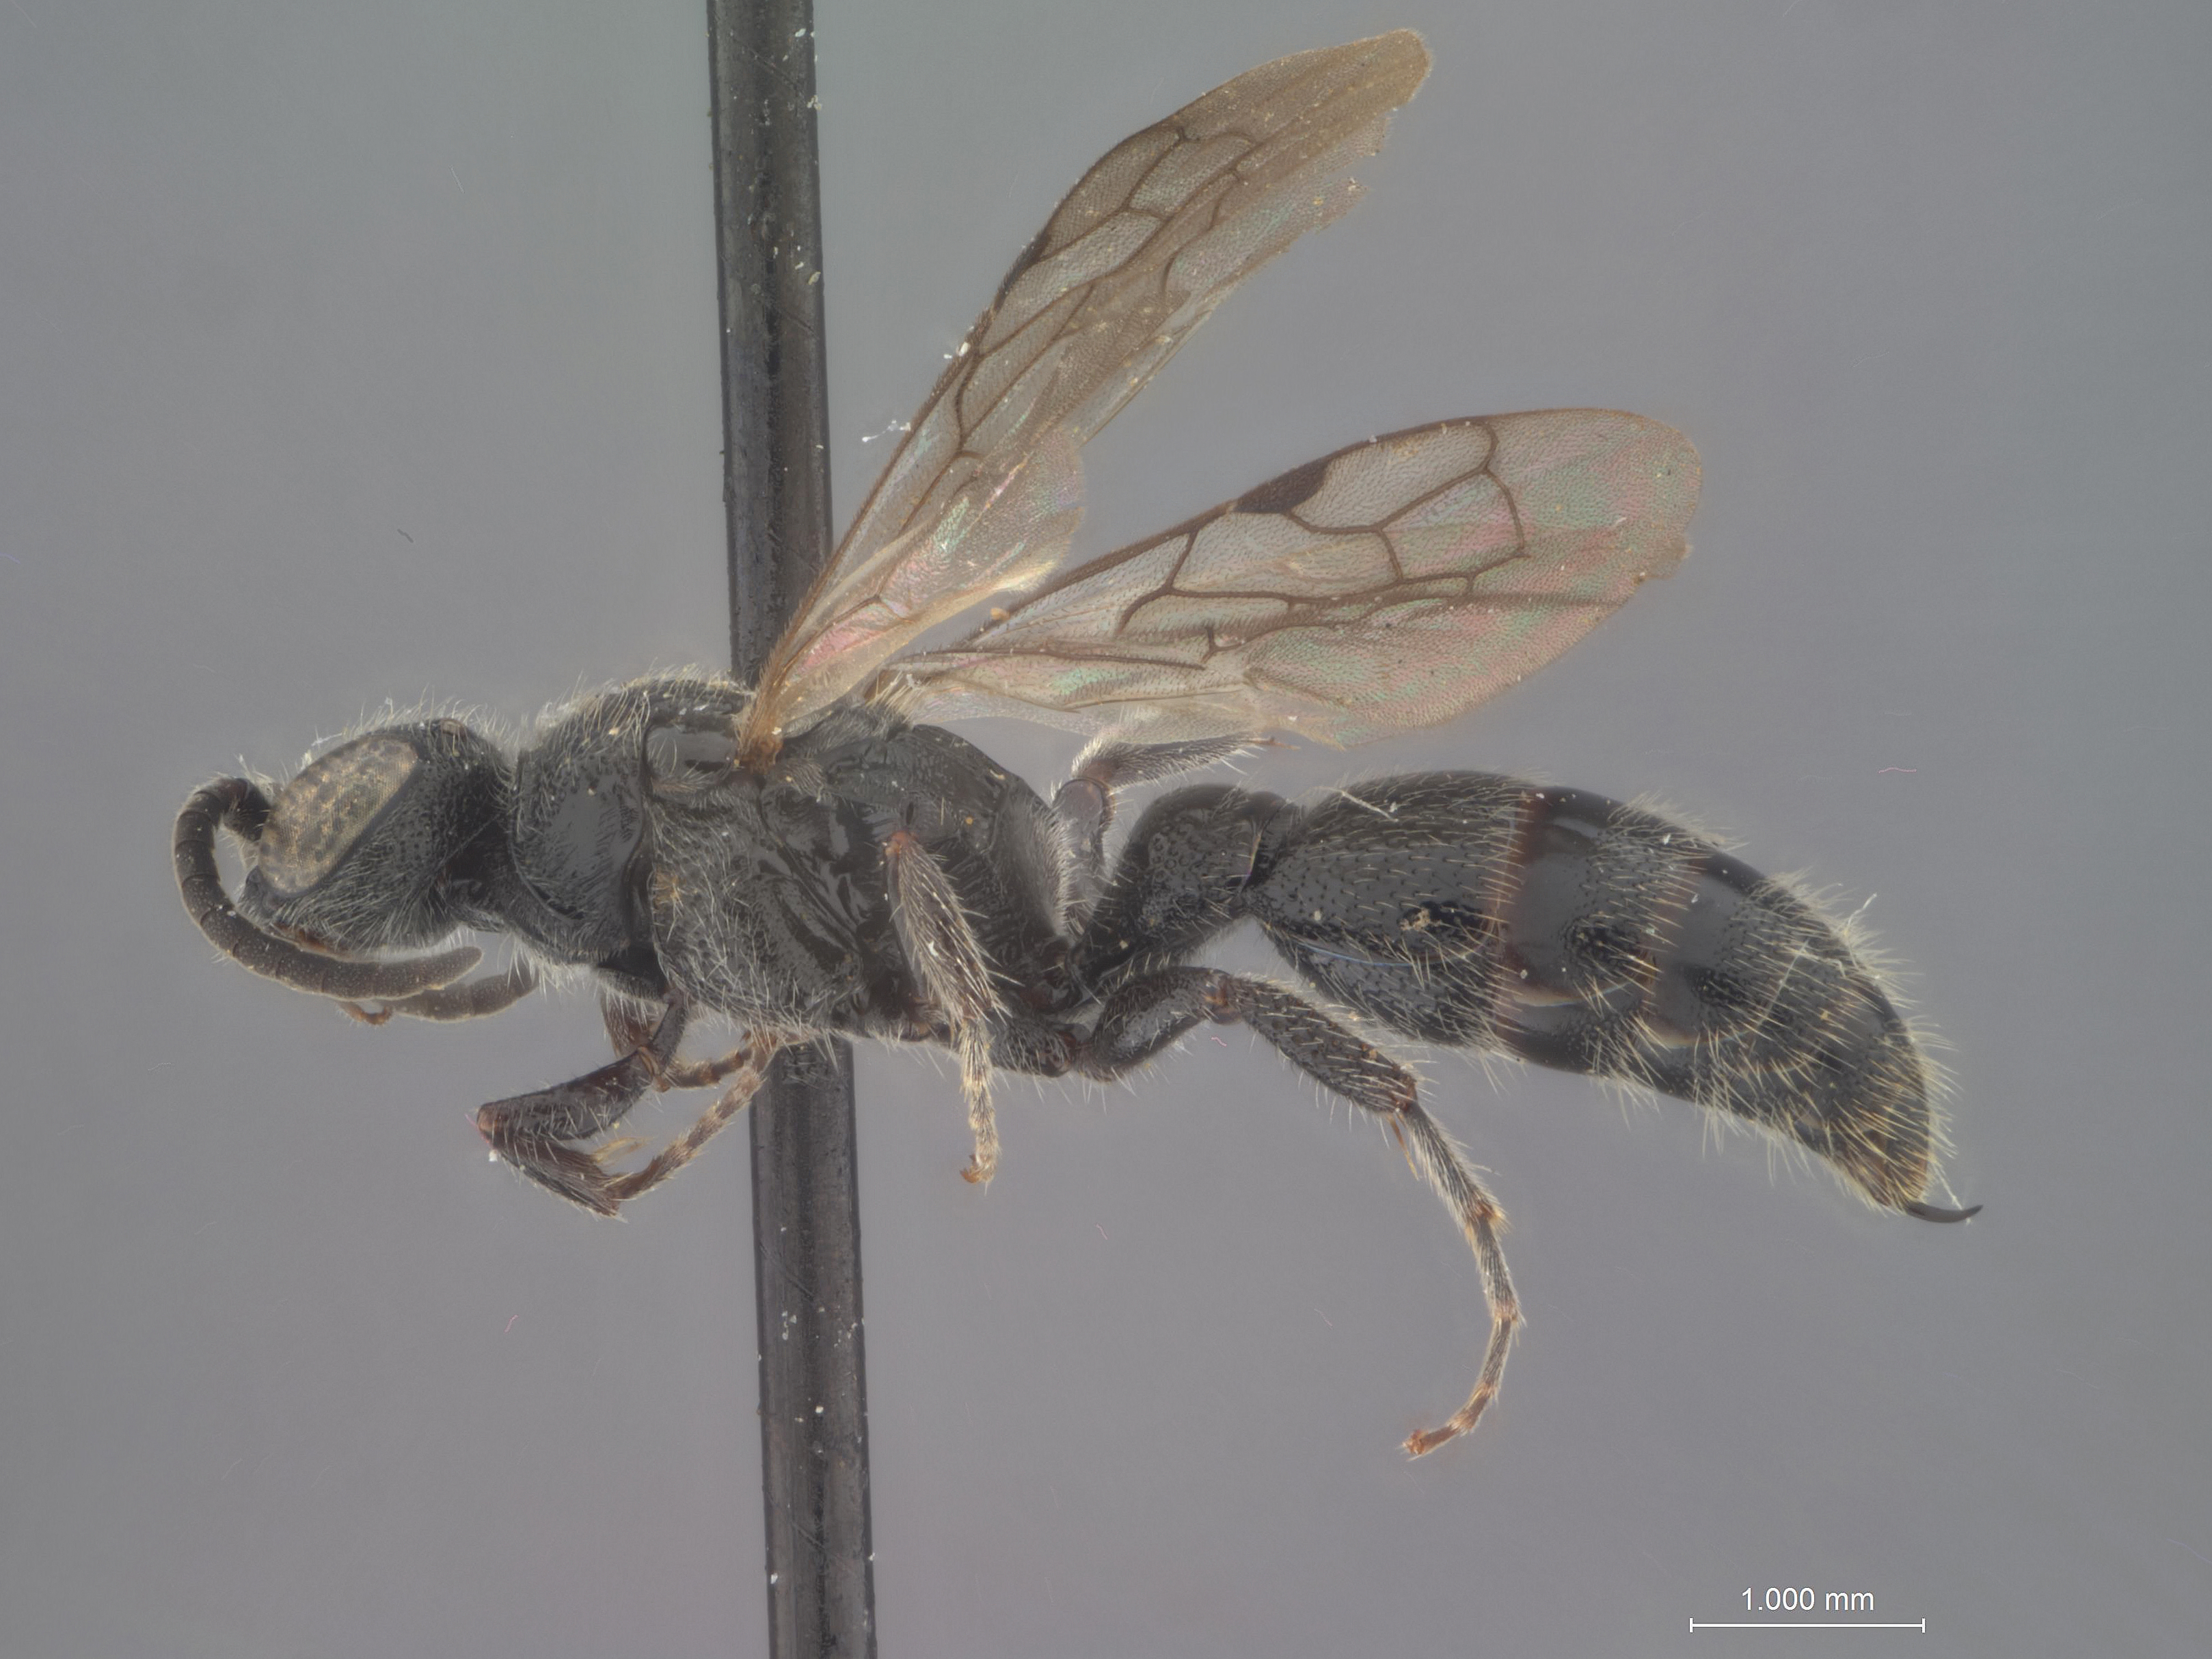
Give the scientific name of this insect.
Tiphia guadalupae
